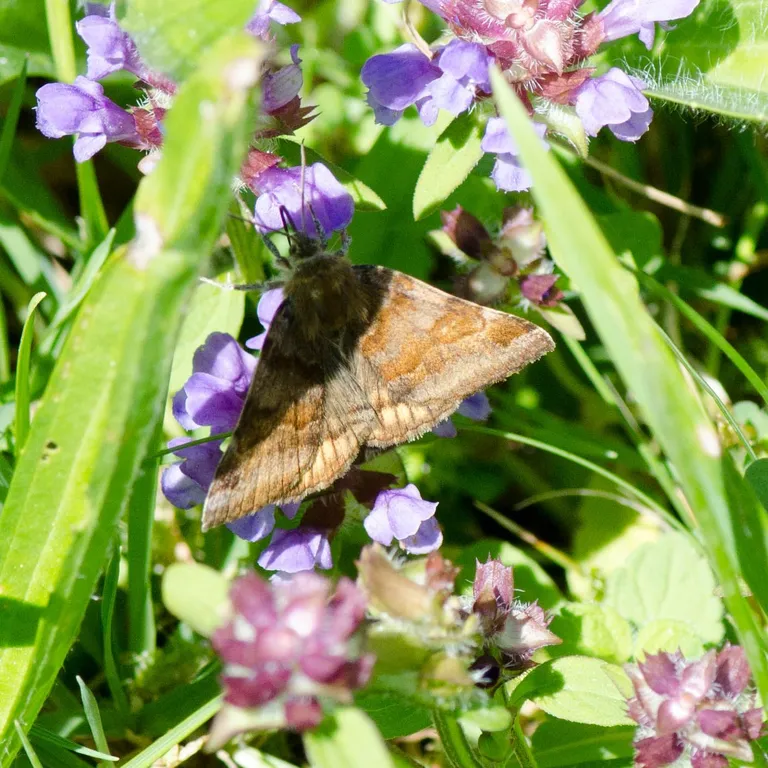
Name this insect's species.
Euclidia glyphica
